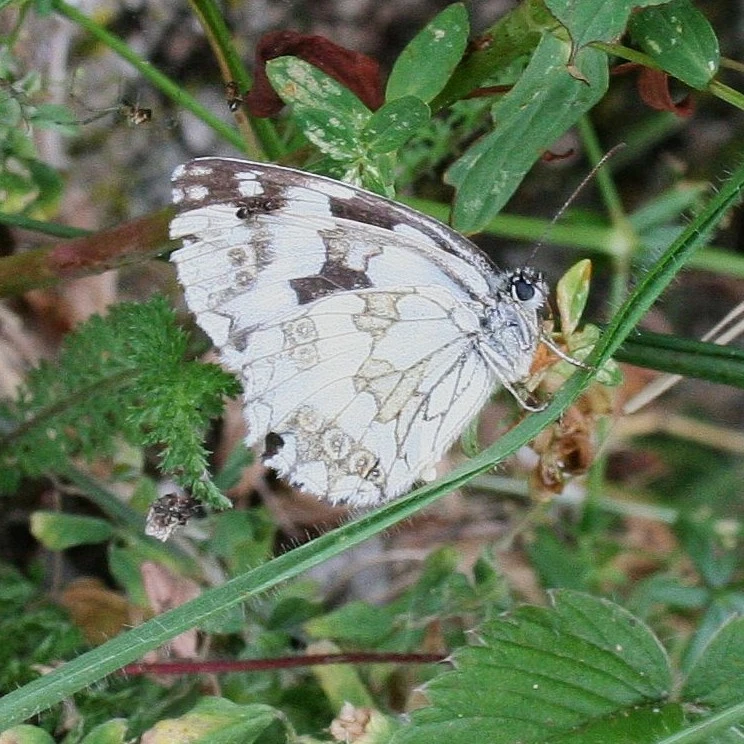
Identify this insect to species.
Melanargia galathea
